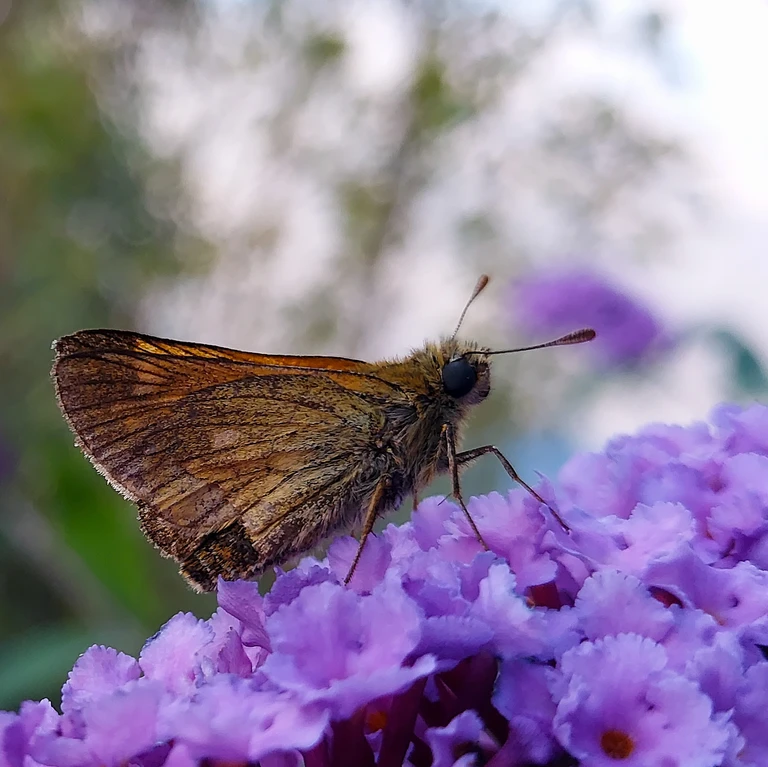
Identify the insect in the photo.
Ochlodes sylvanus (also Ochlodes venata)
